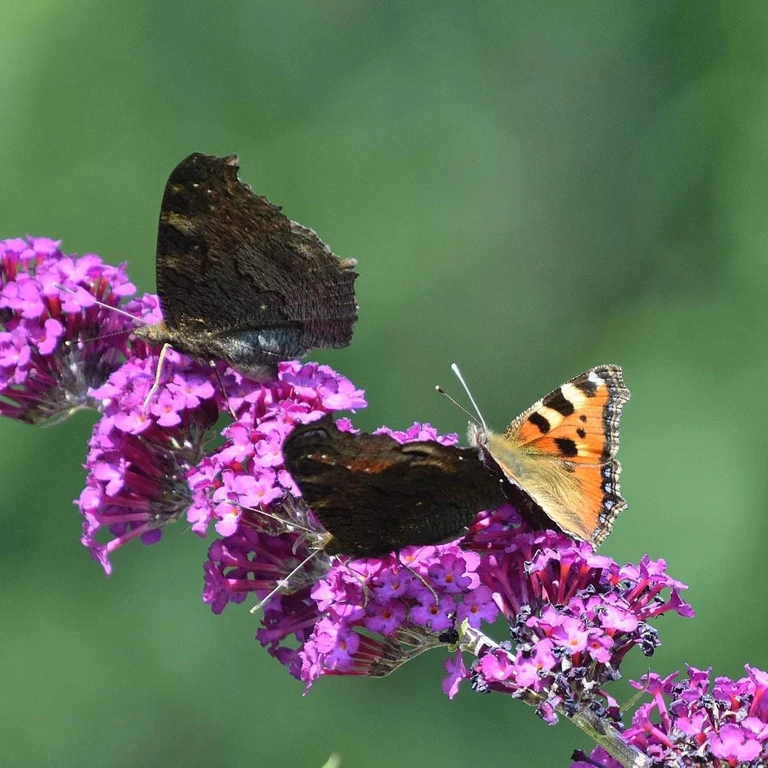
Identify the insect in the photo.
Aglais io
